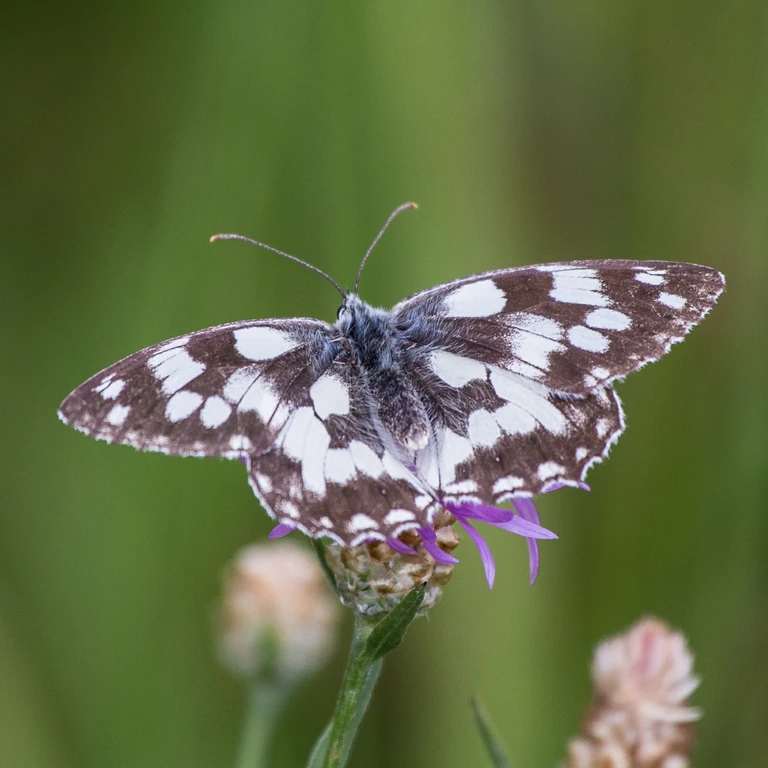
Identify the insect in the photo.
Melanargia galathea
